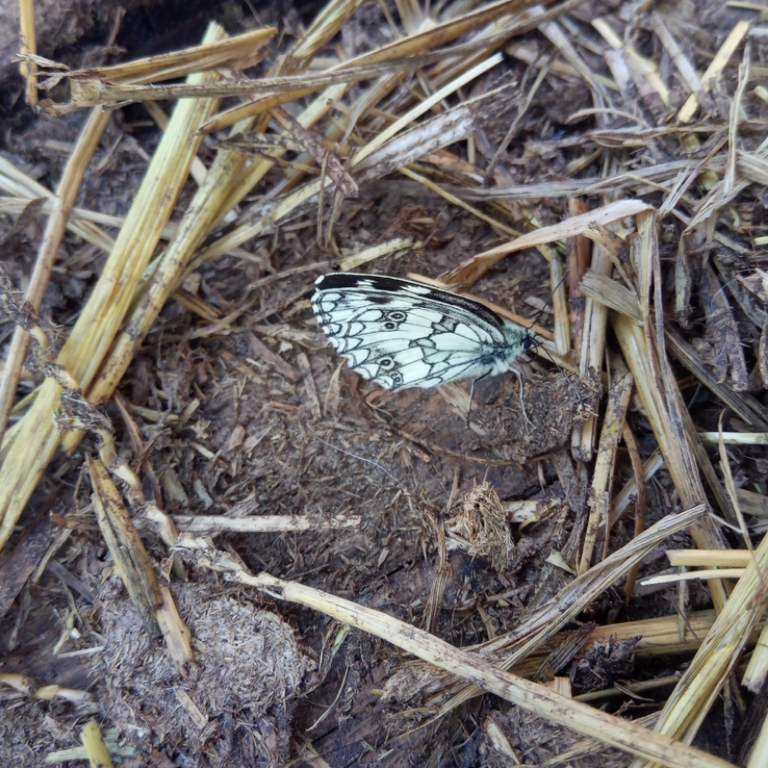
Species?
Melanargia galathea
